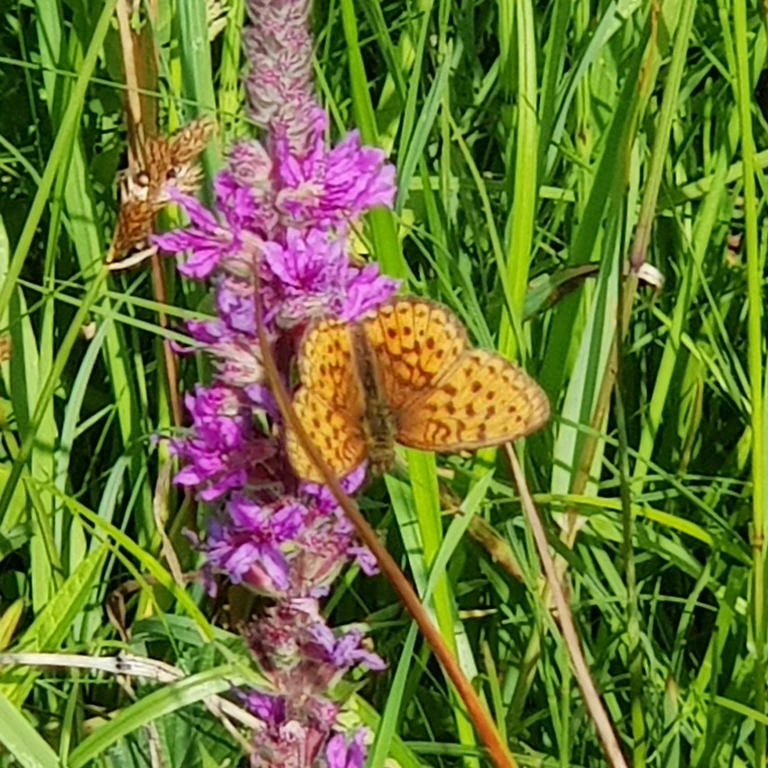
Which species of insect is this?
Brenthis ino
